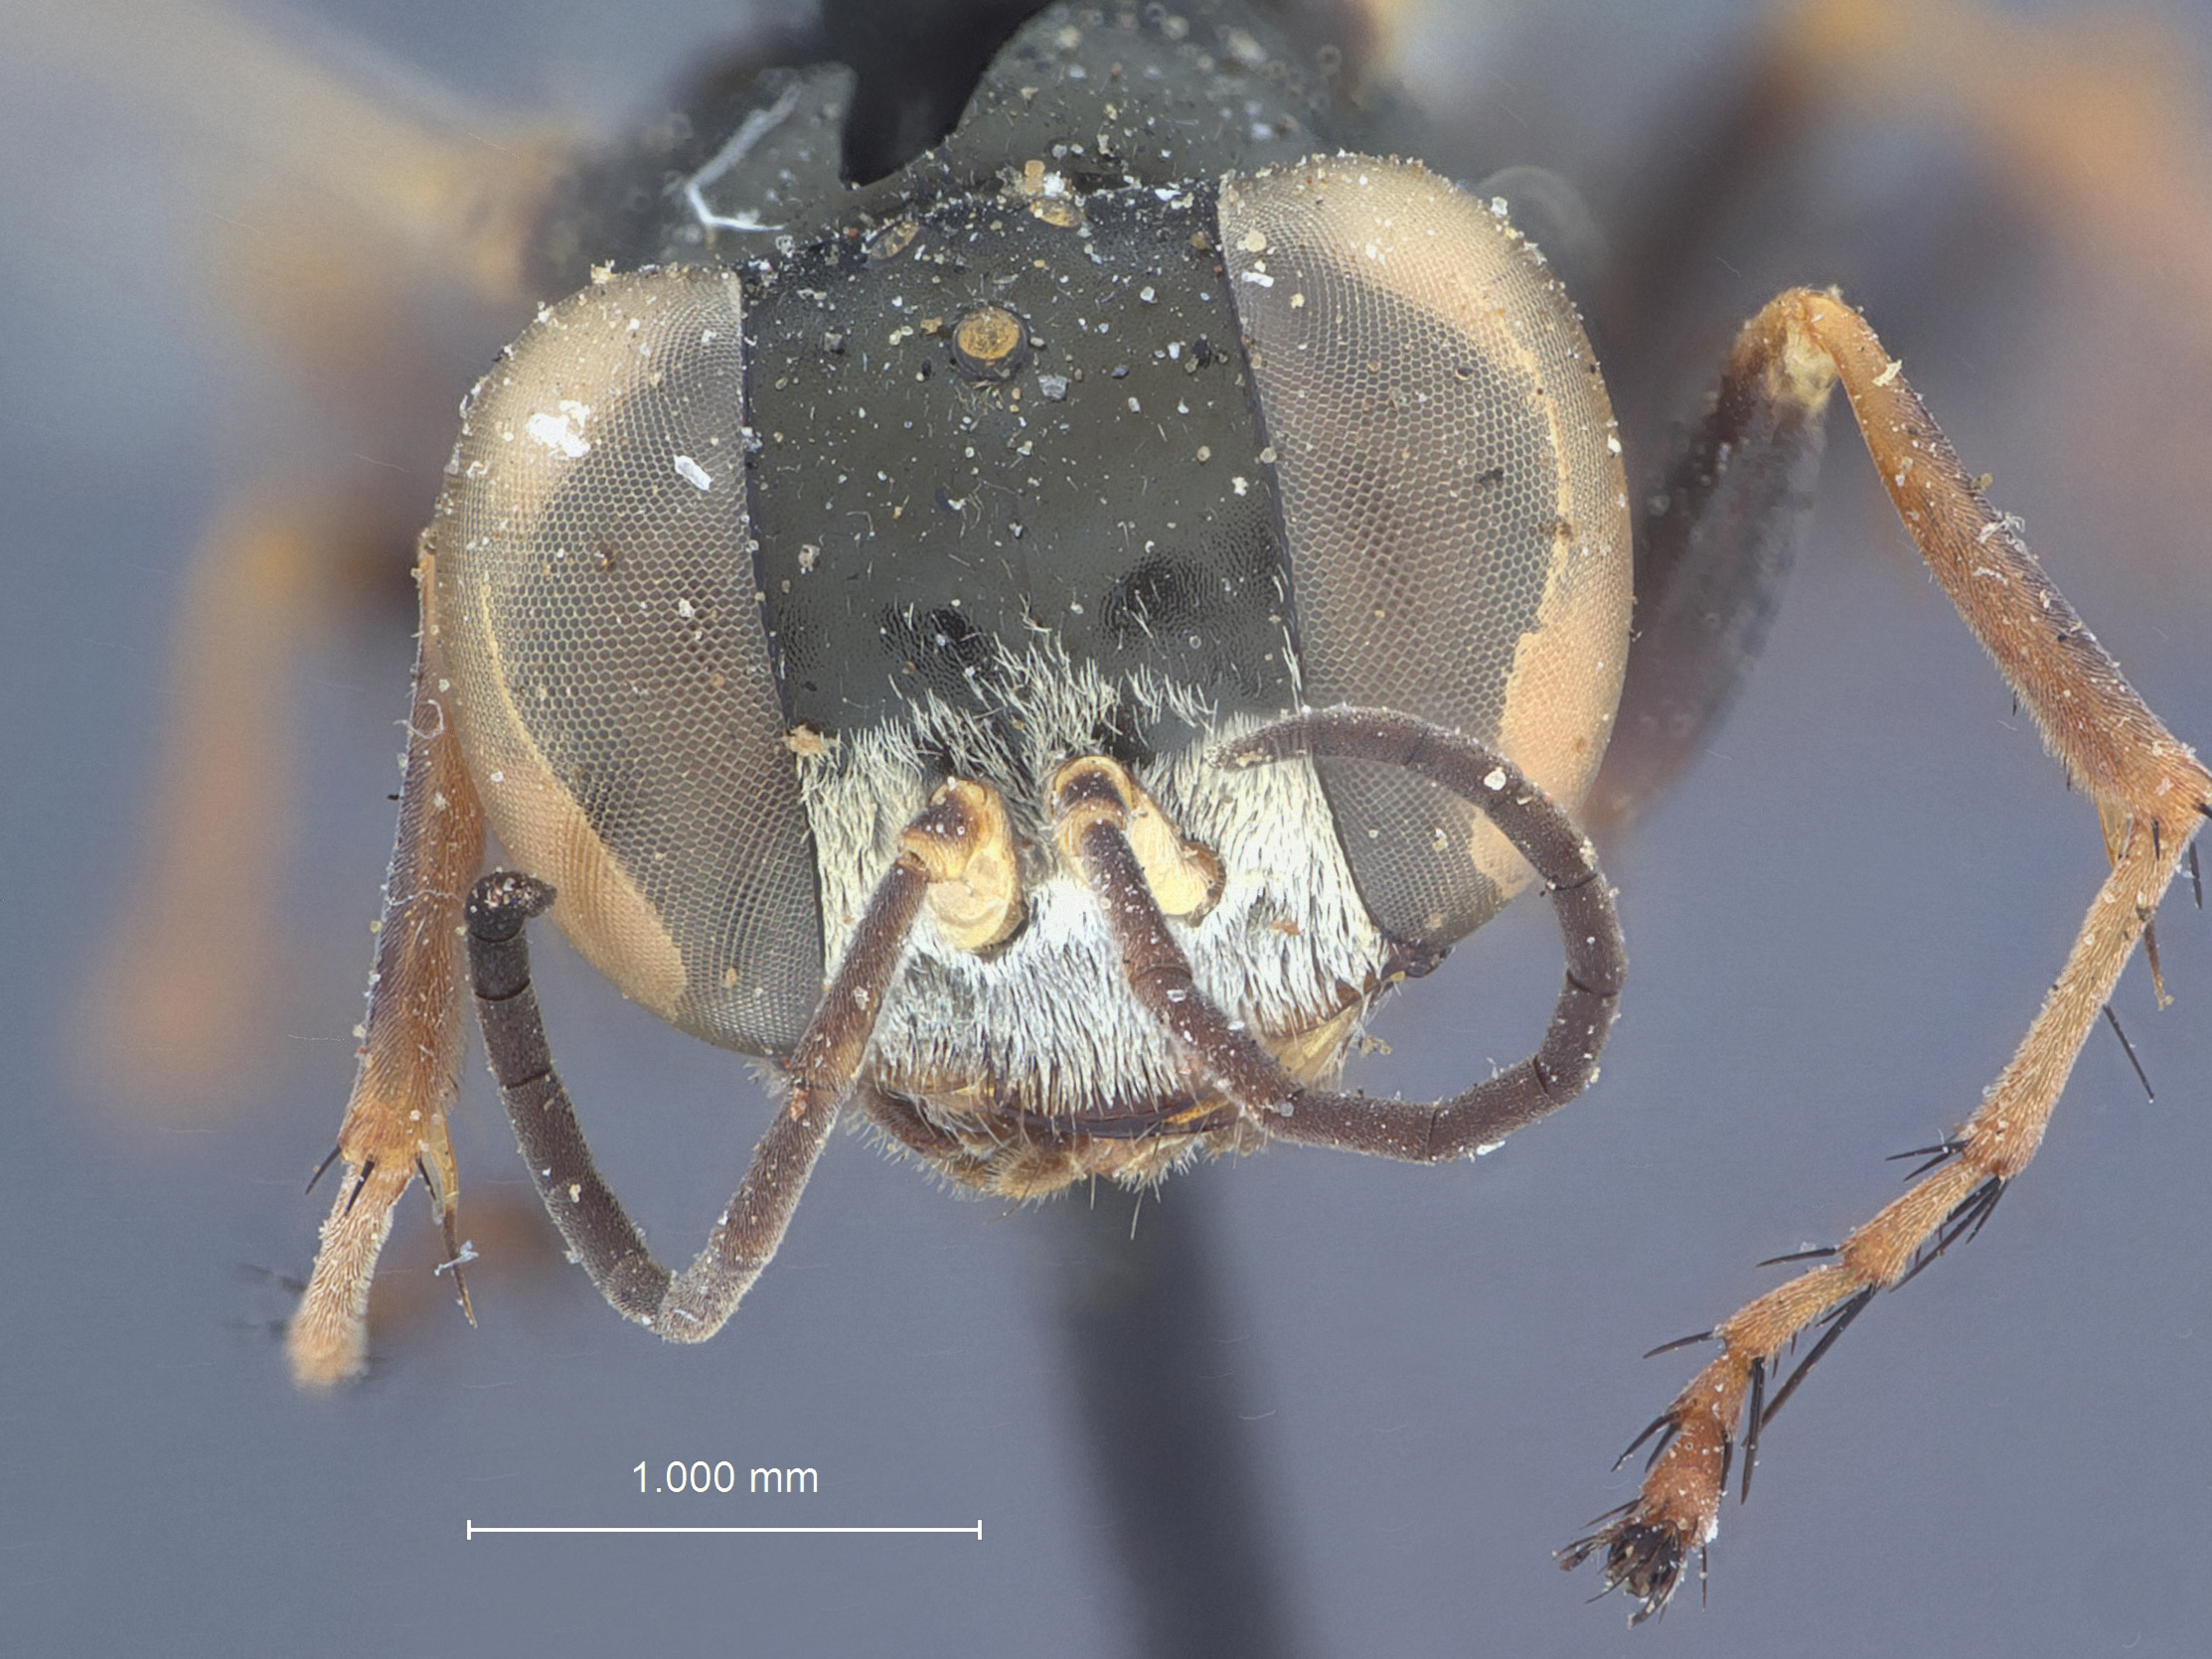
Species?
Miscophus pretiosus
